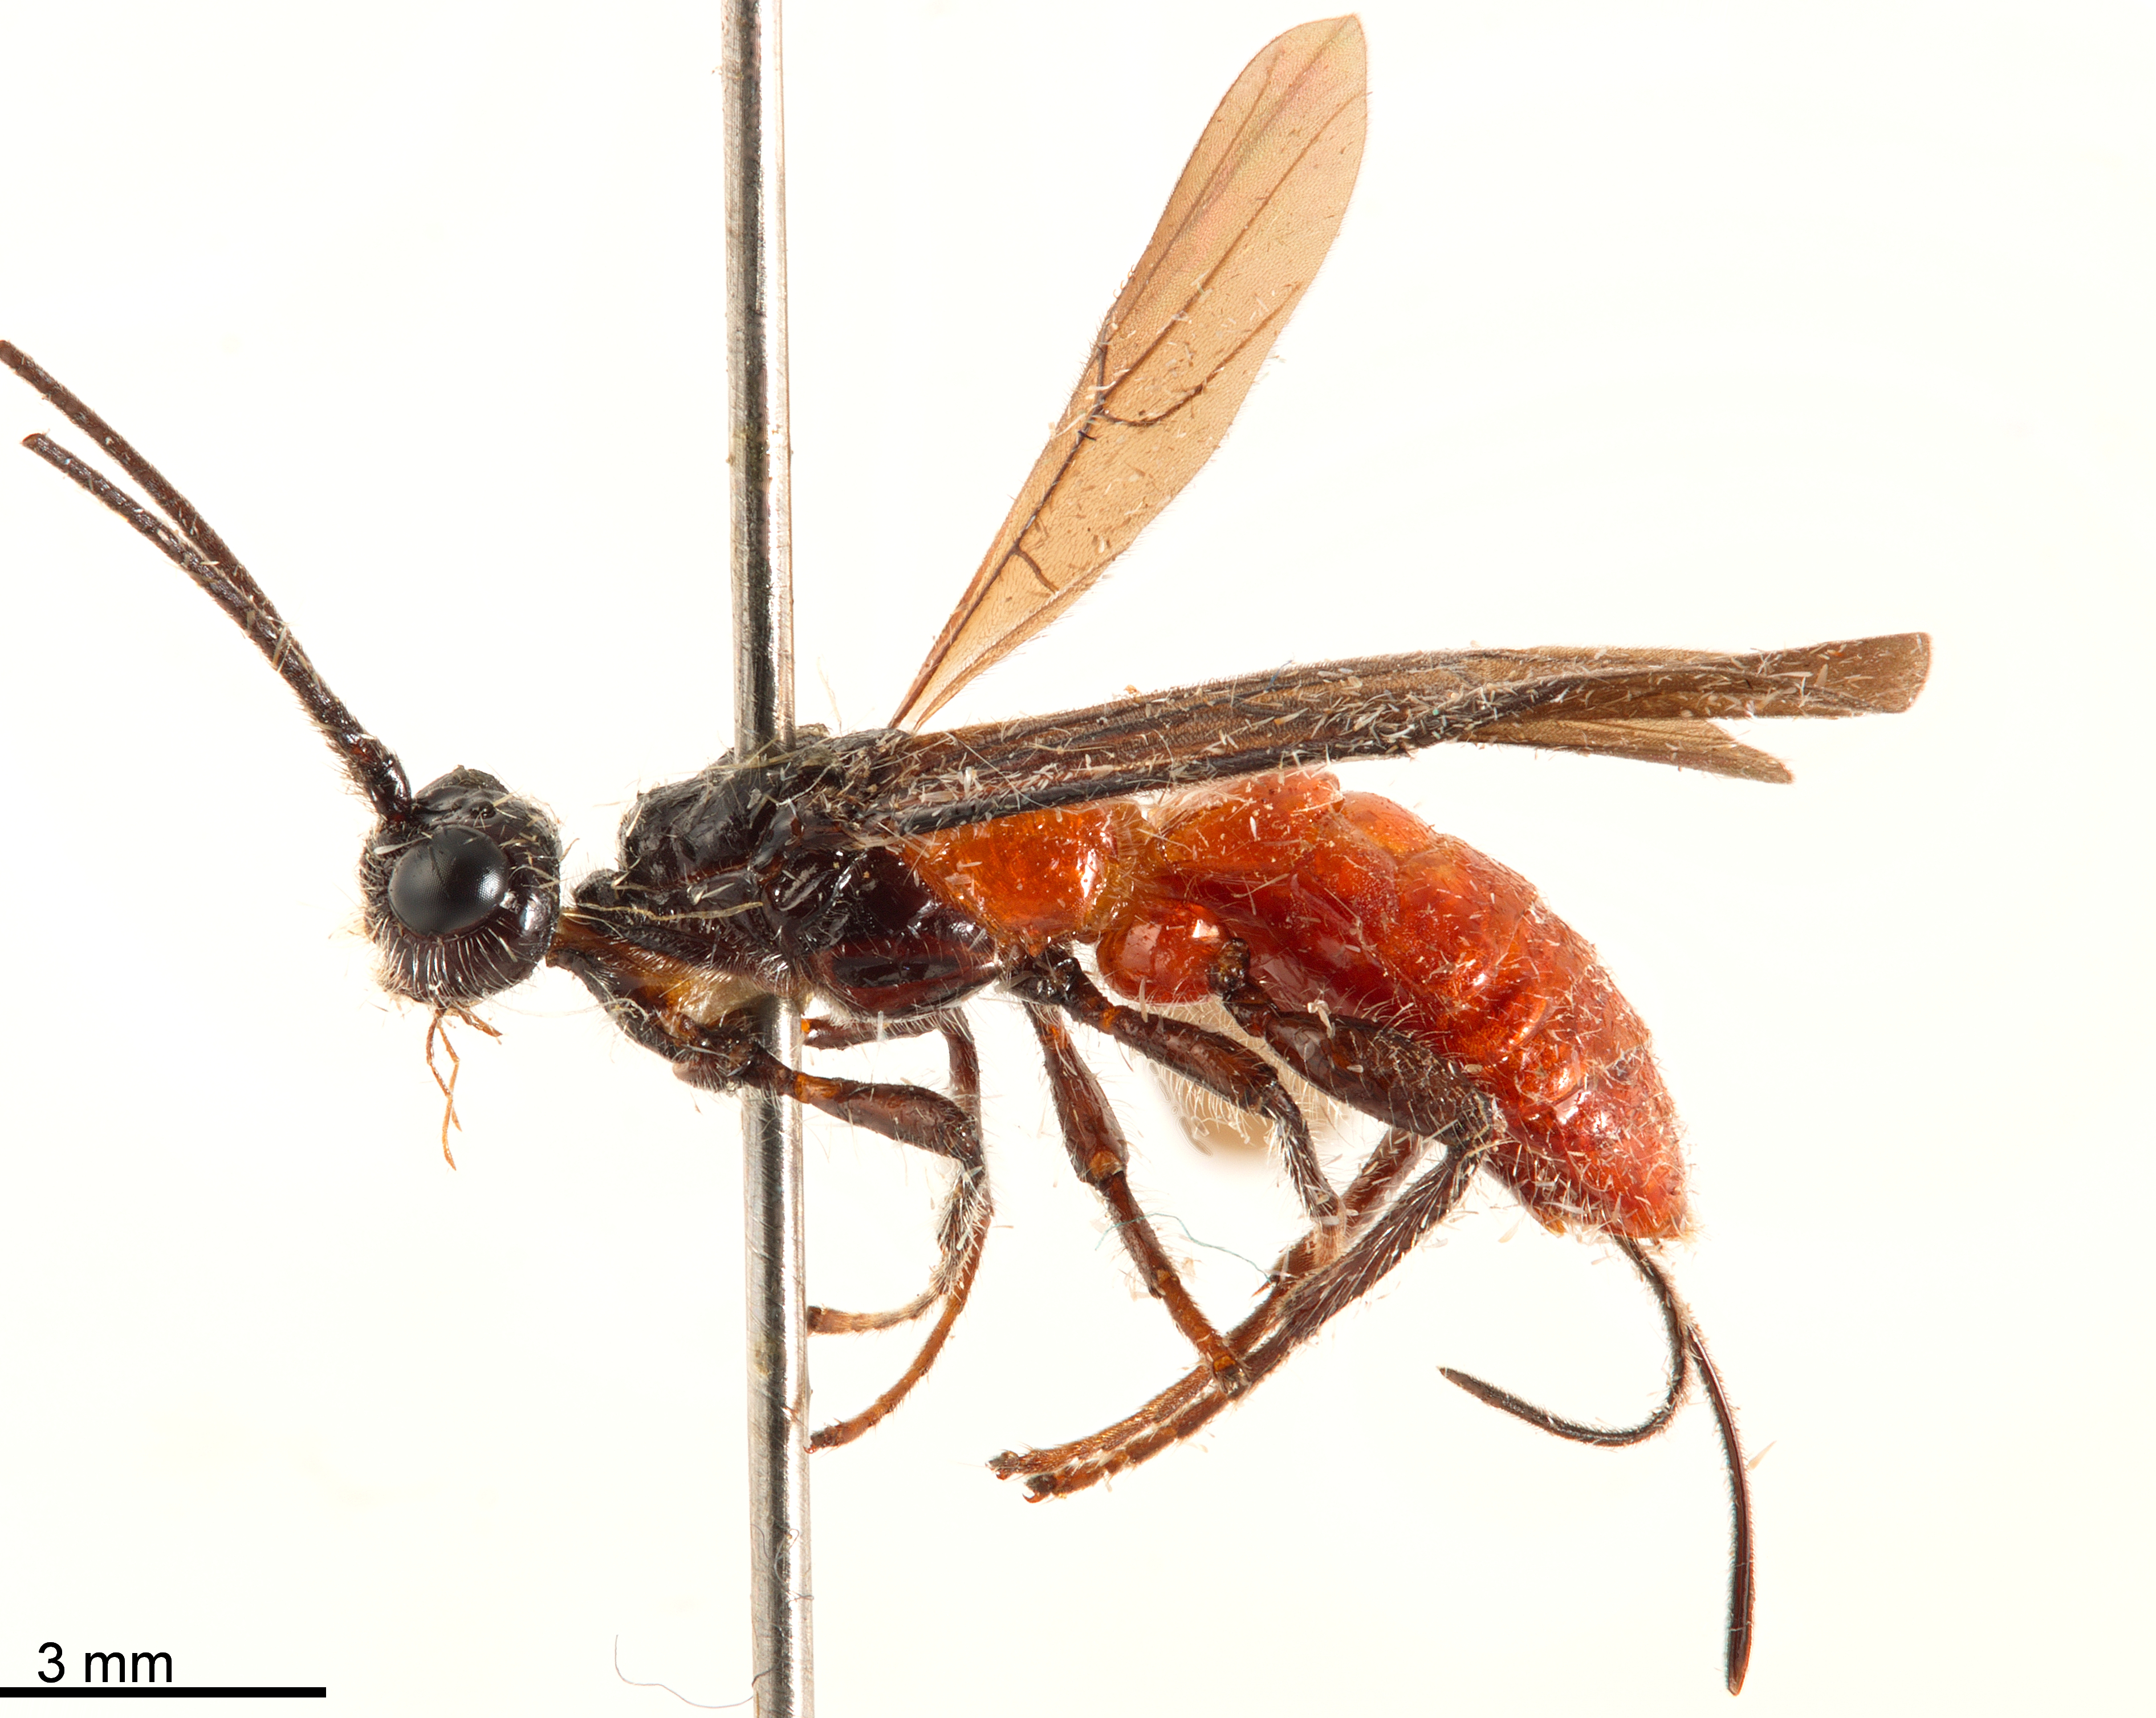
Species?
Holcobracon limatus
